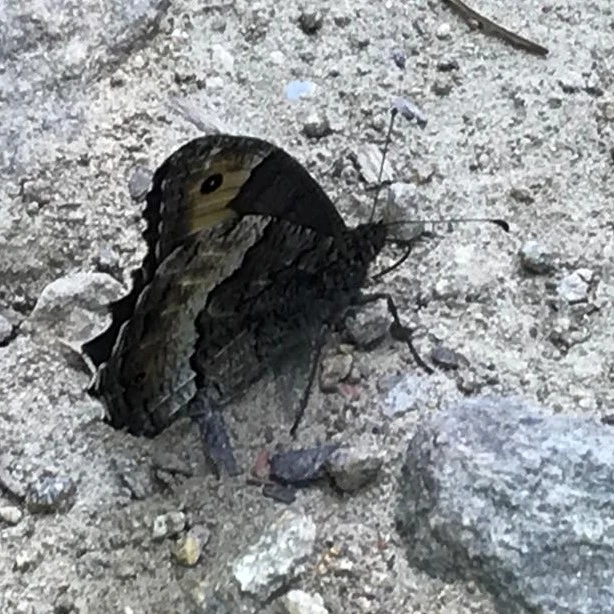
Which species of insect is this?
Hipparchia fagi
